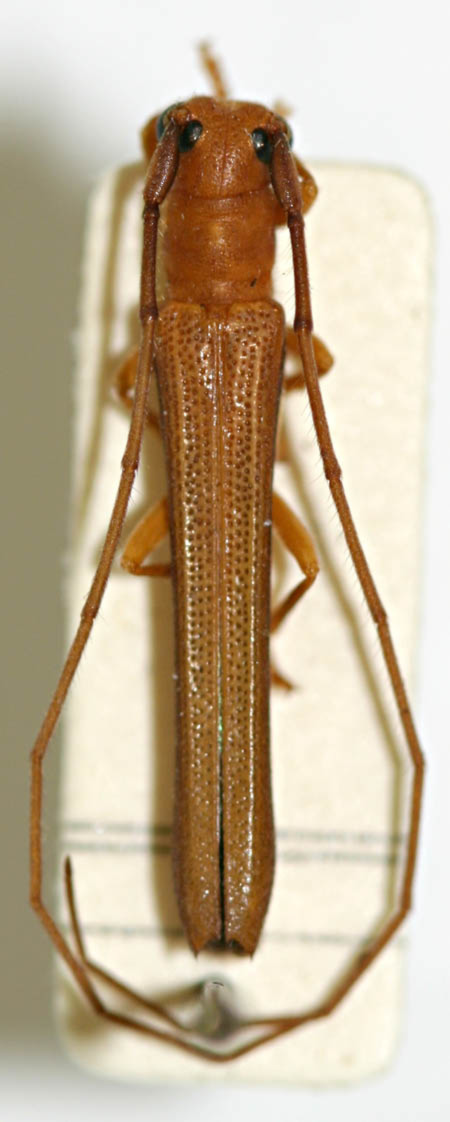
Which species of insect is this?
Oberea holoxantha
